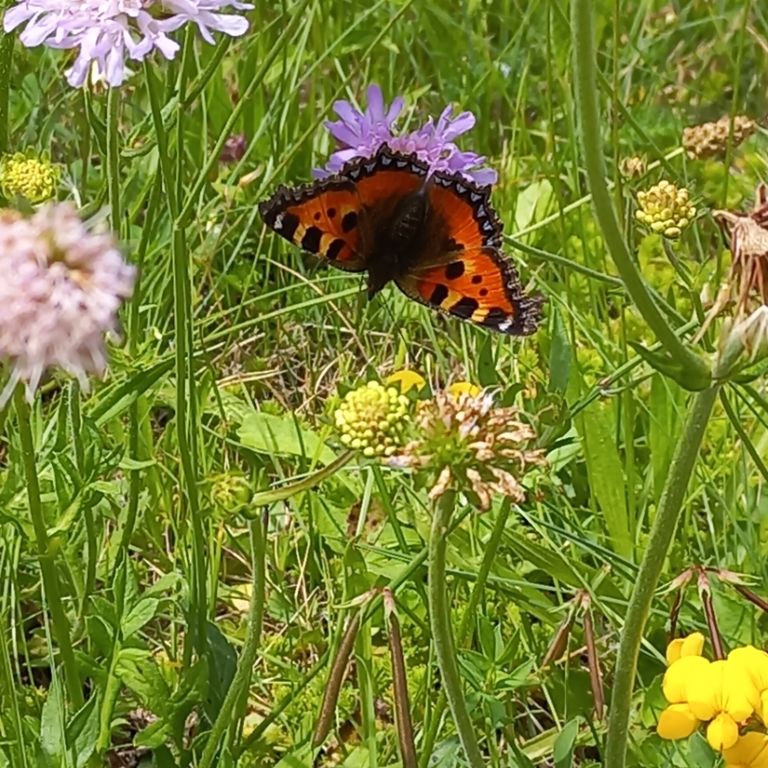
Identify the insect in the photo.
Aglais urticae
